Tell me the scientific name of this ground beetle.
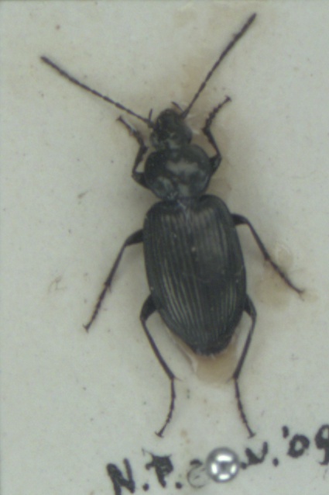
Agonum viduum
